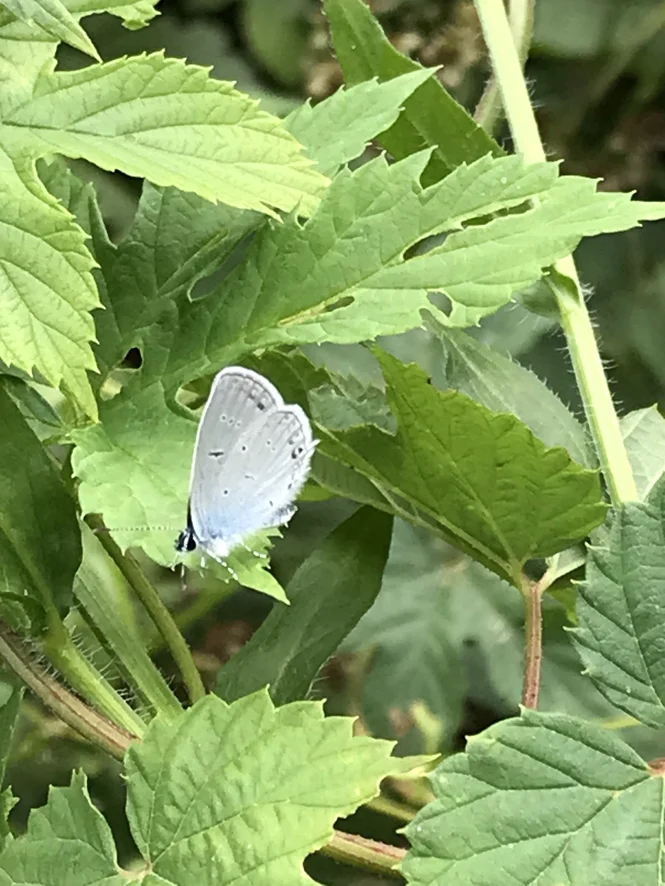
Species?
Cupido decolorata (also Elkalyce decolorata)
